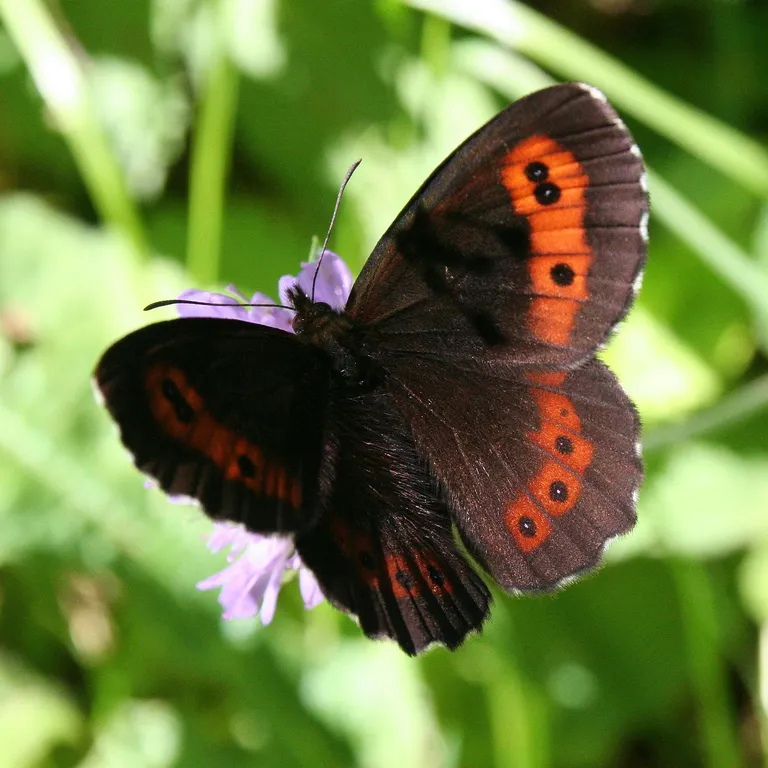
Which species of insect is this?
Erebia ligea
